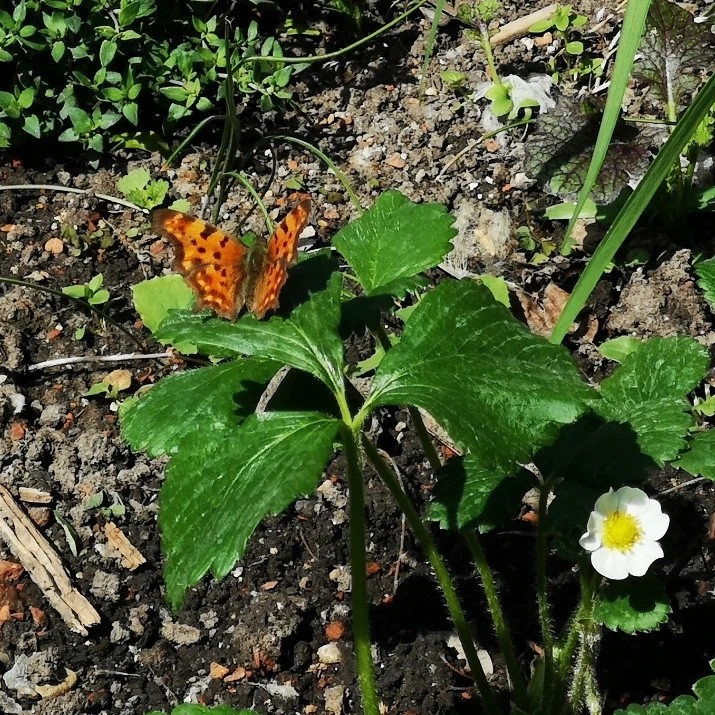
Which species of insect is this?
Polygonia c-album
